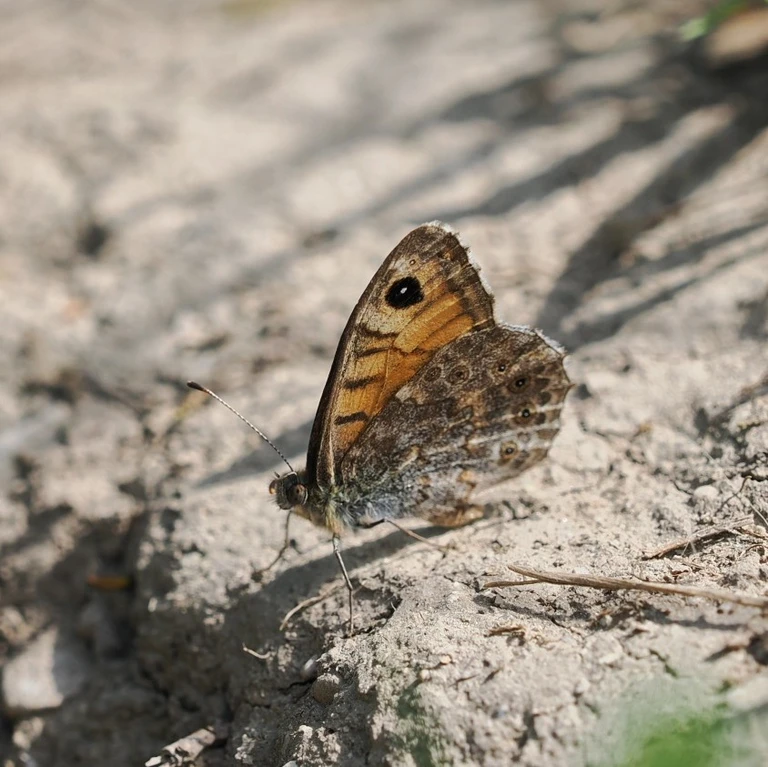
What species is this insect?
Lasiommata megera (also Pararge megera)
